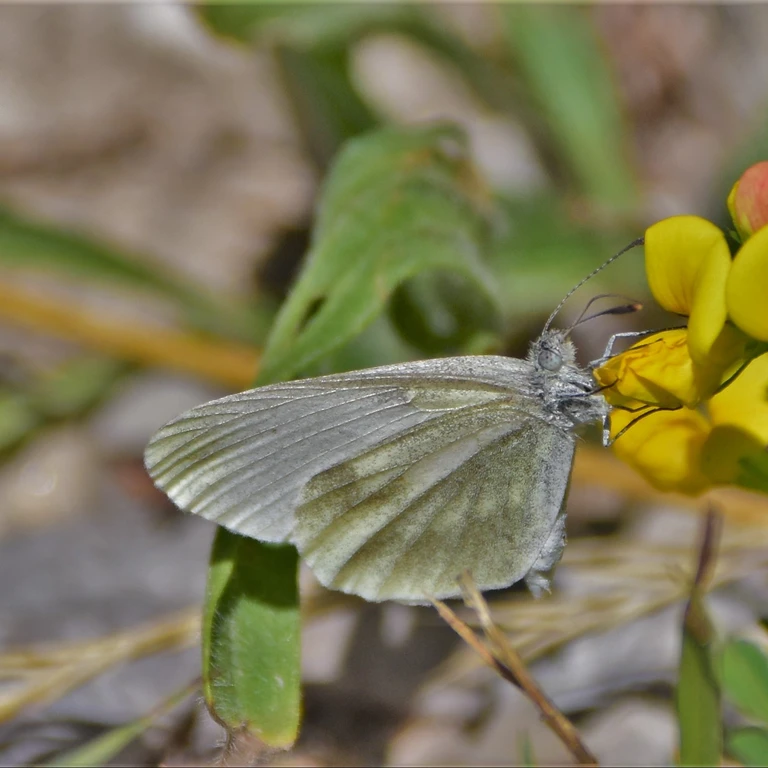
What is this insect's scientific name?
Leptidea sinapis/juvernica
